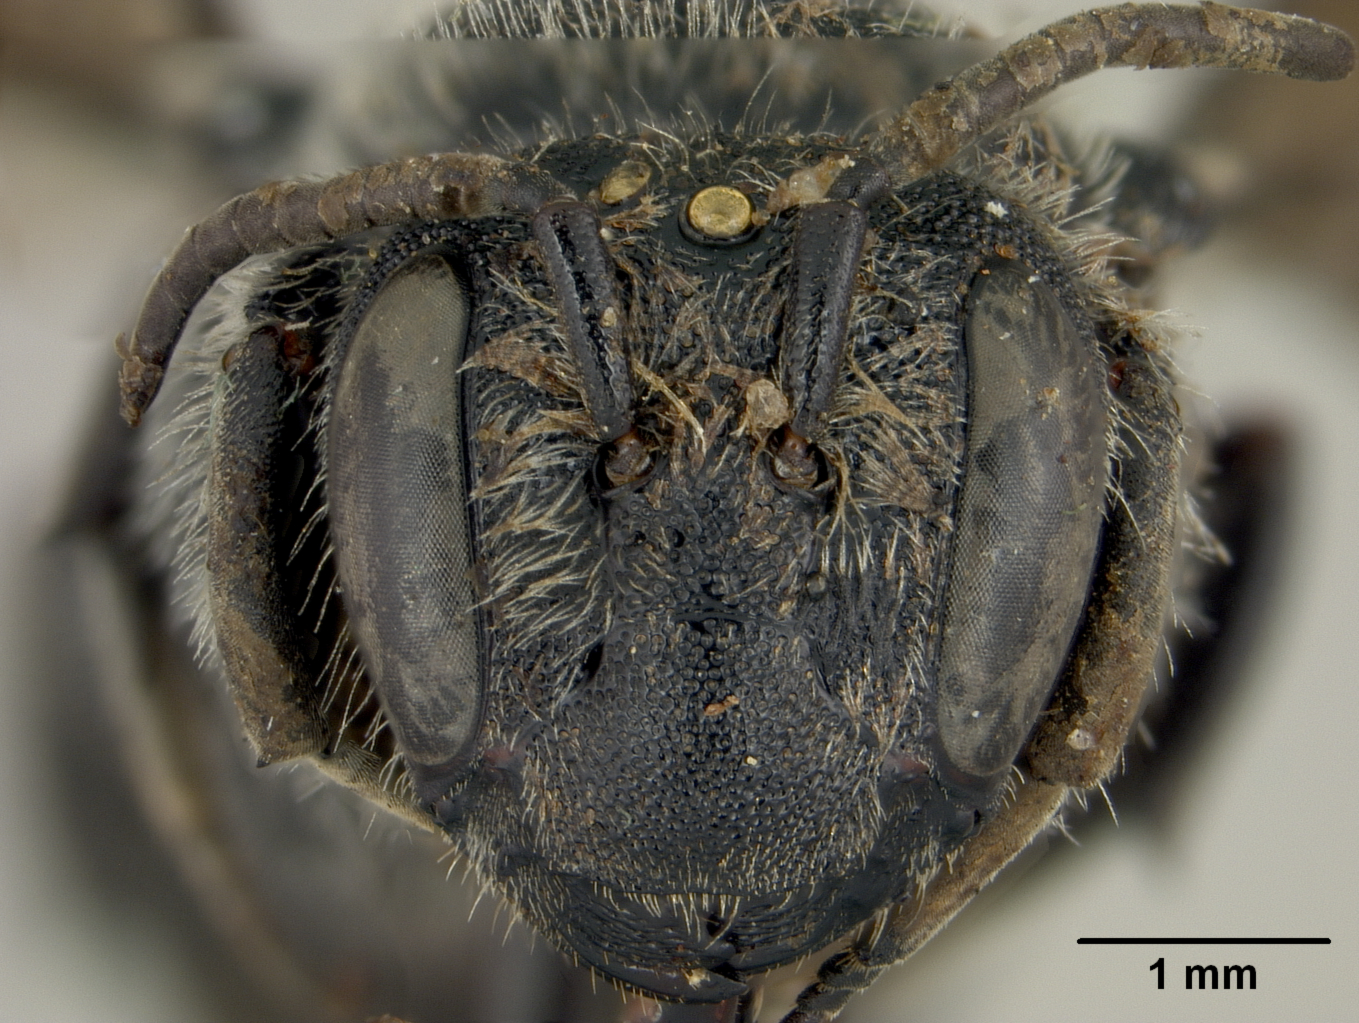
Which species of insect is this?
Stelis ater
